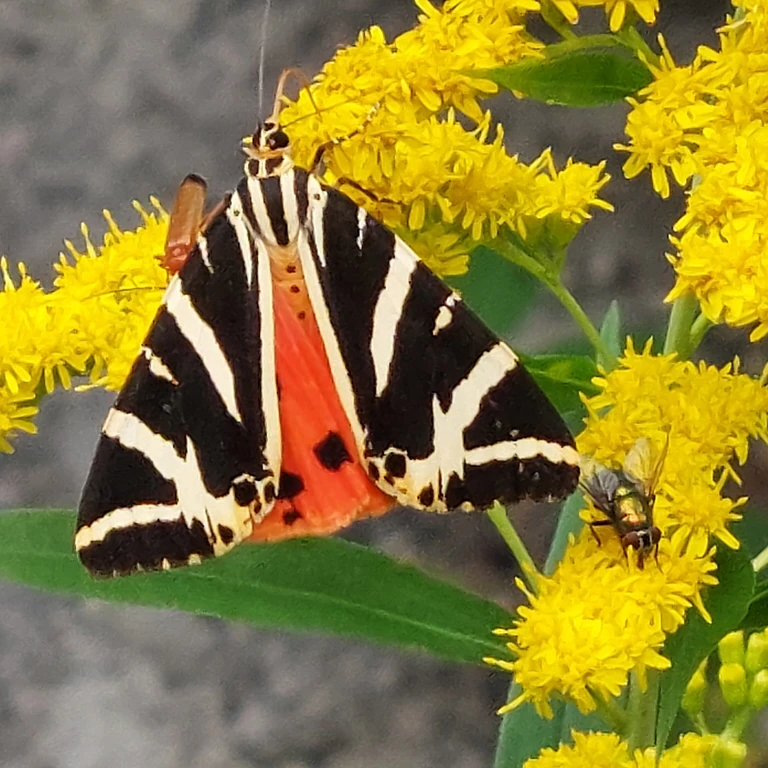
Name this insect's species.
Euplagia quadripunctaria
